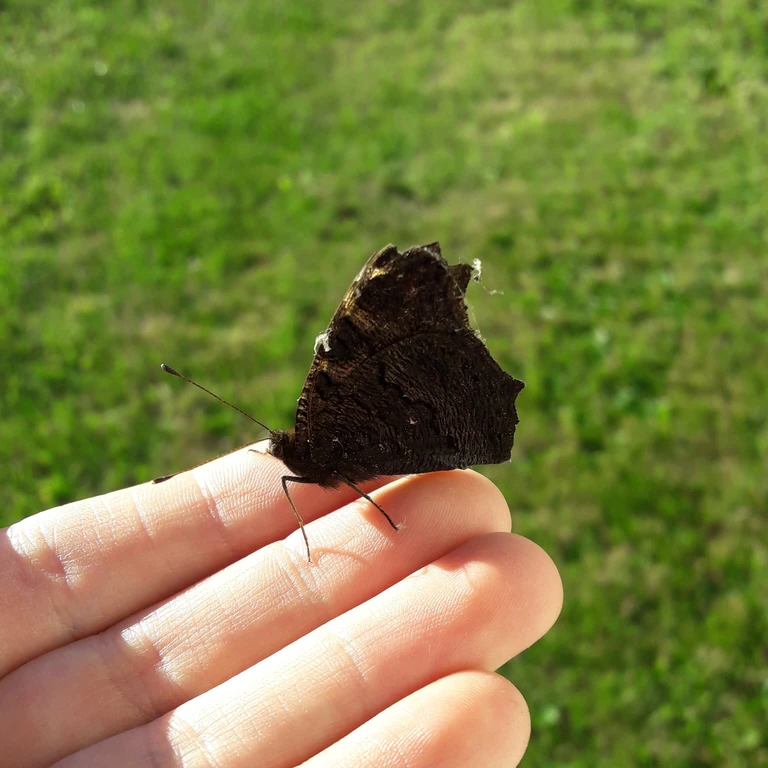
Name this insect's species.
Aglais io
